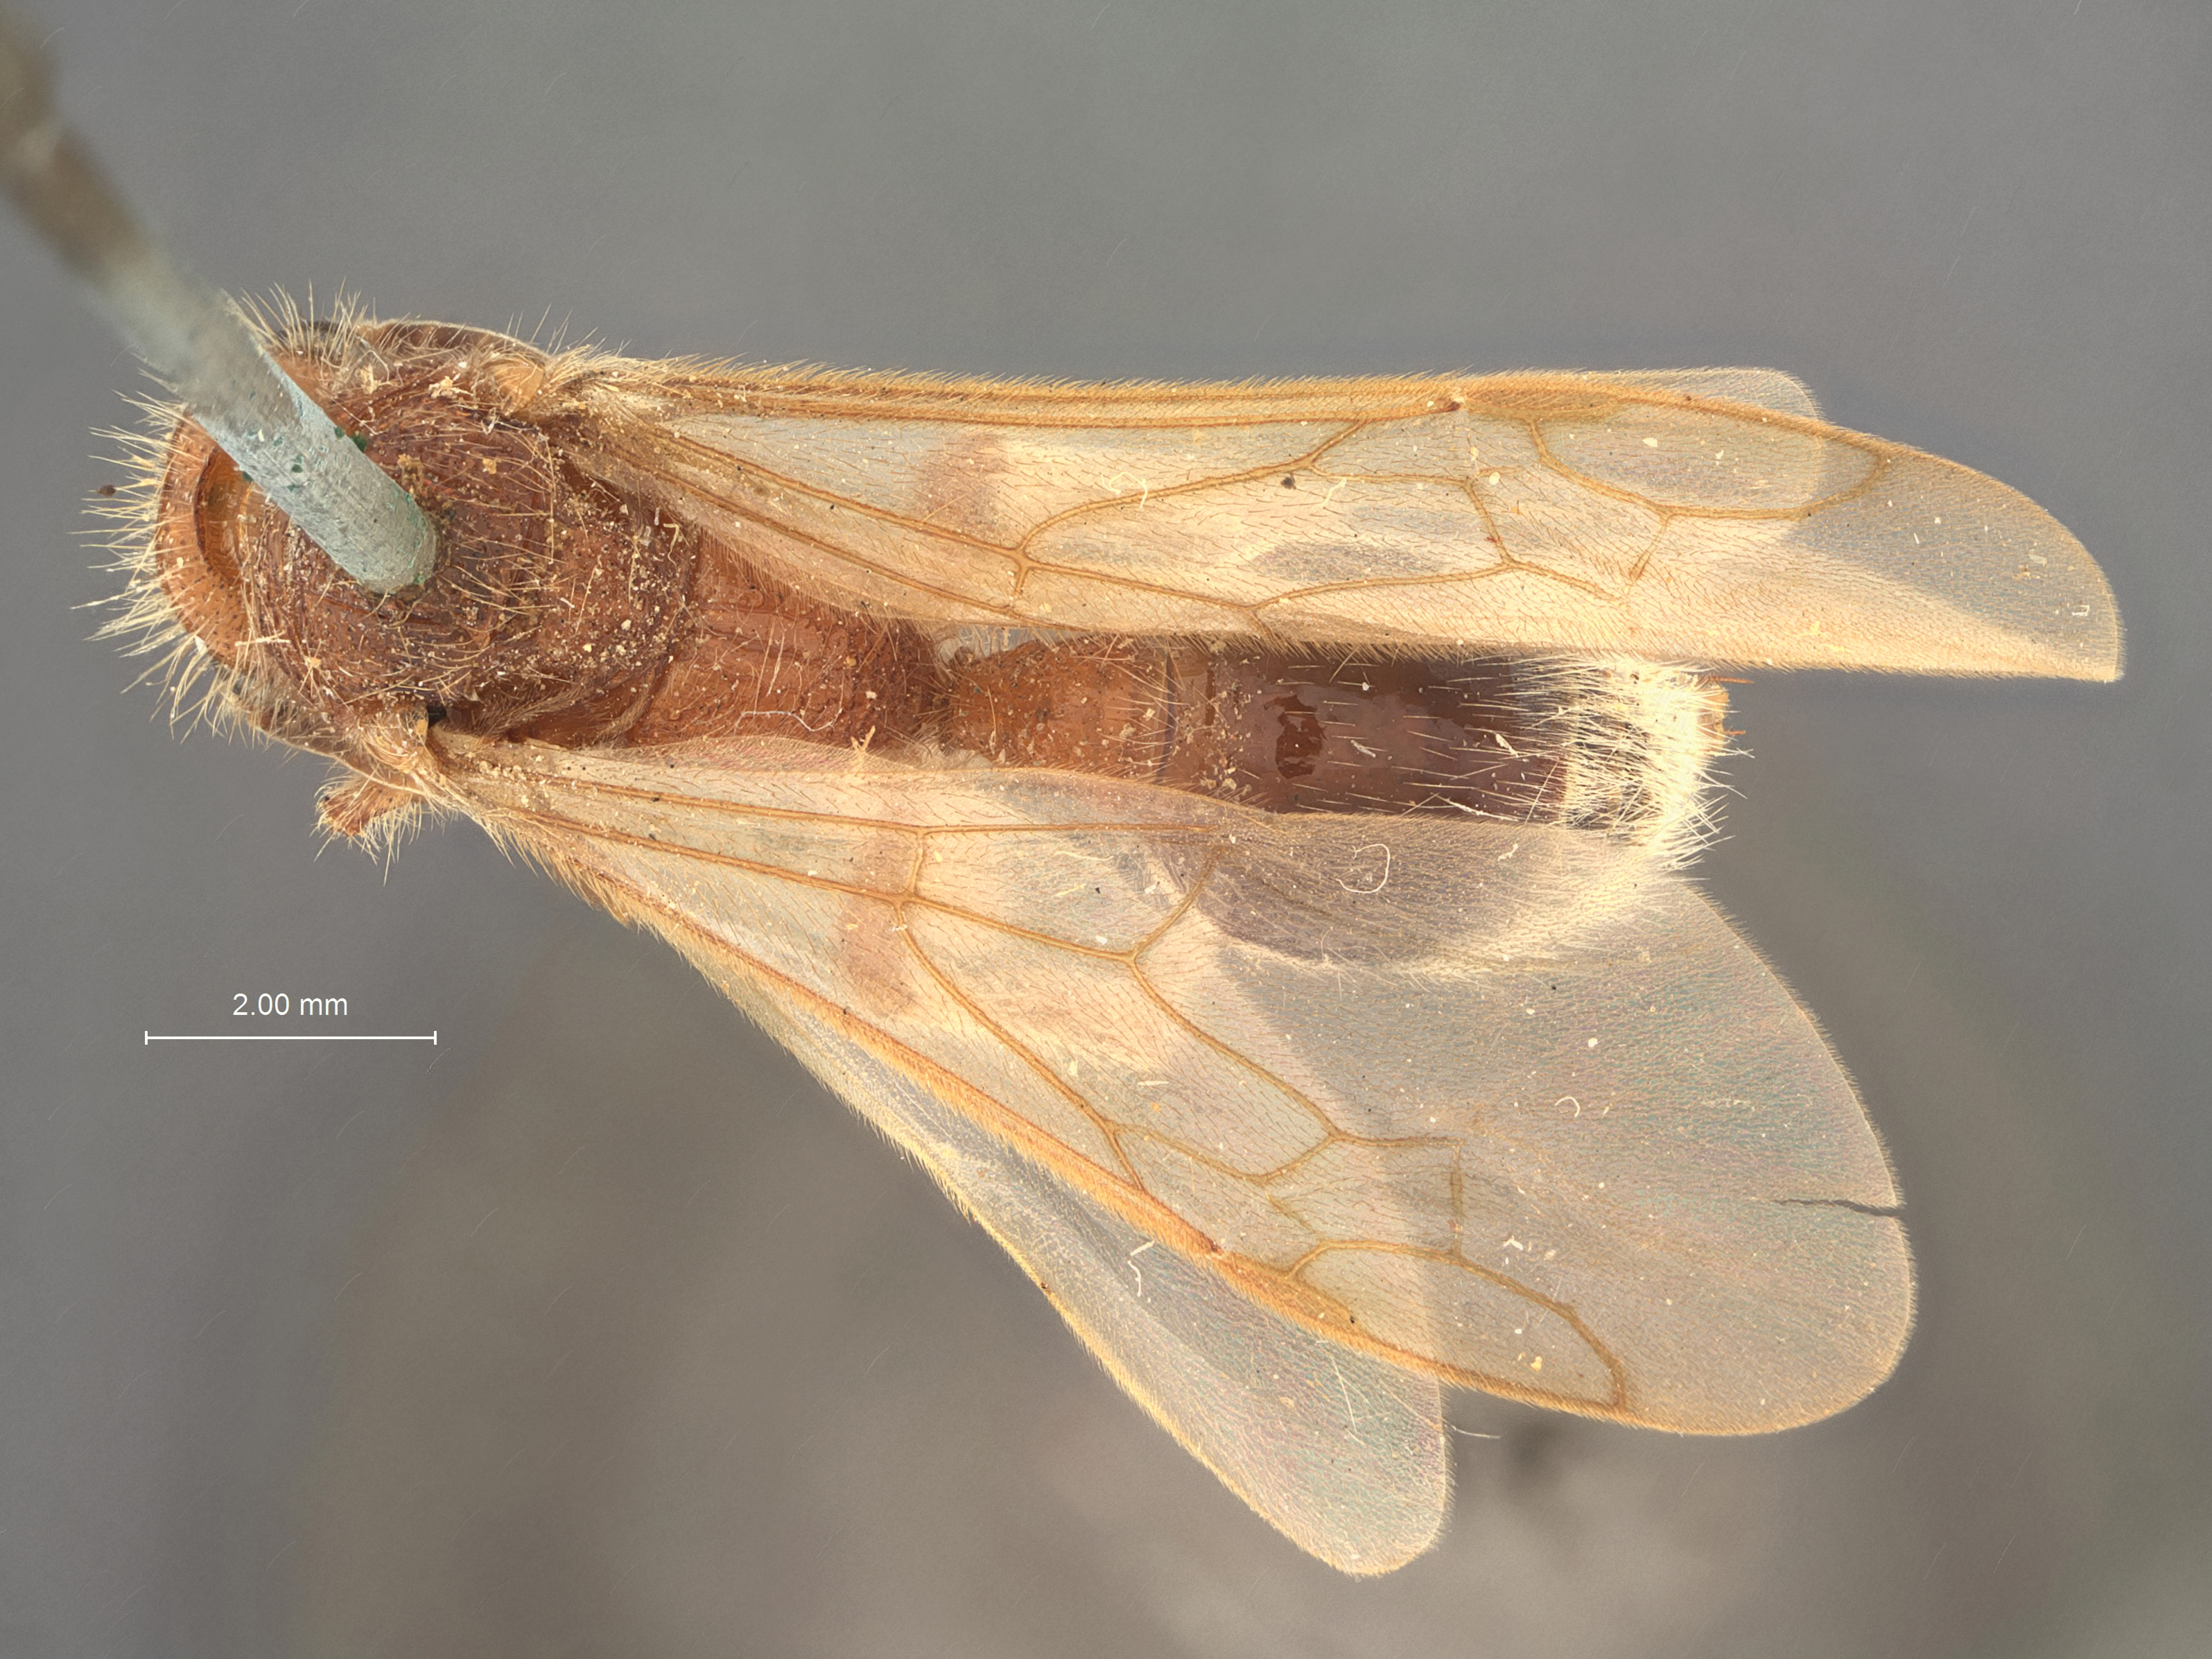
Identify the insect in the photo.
Sphaeropthalma jacala
